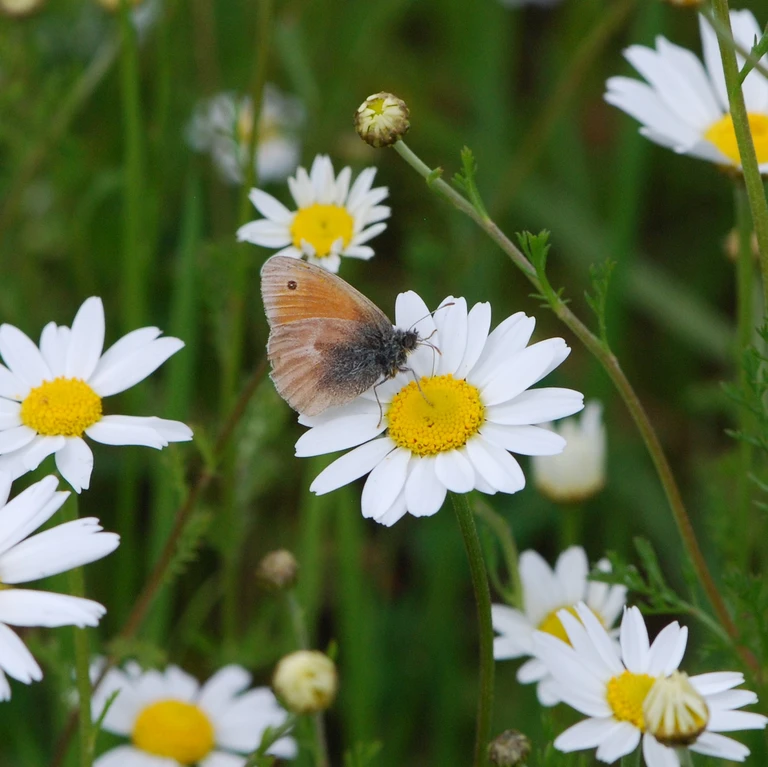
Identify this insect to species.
Coenonympha pamphilus
